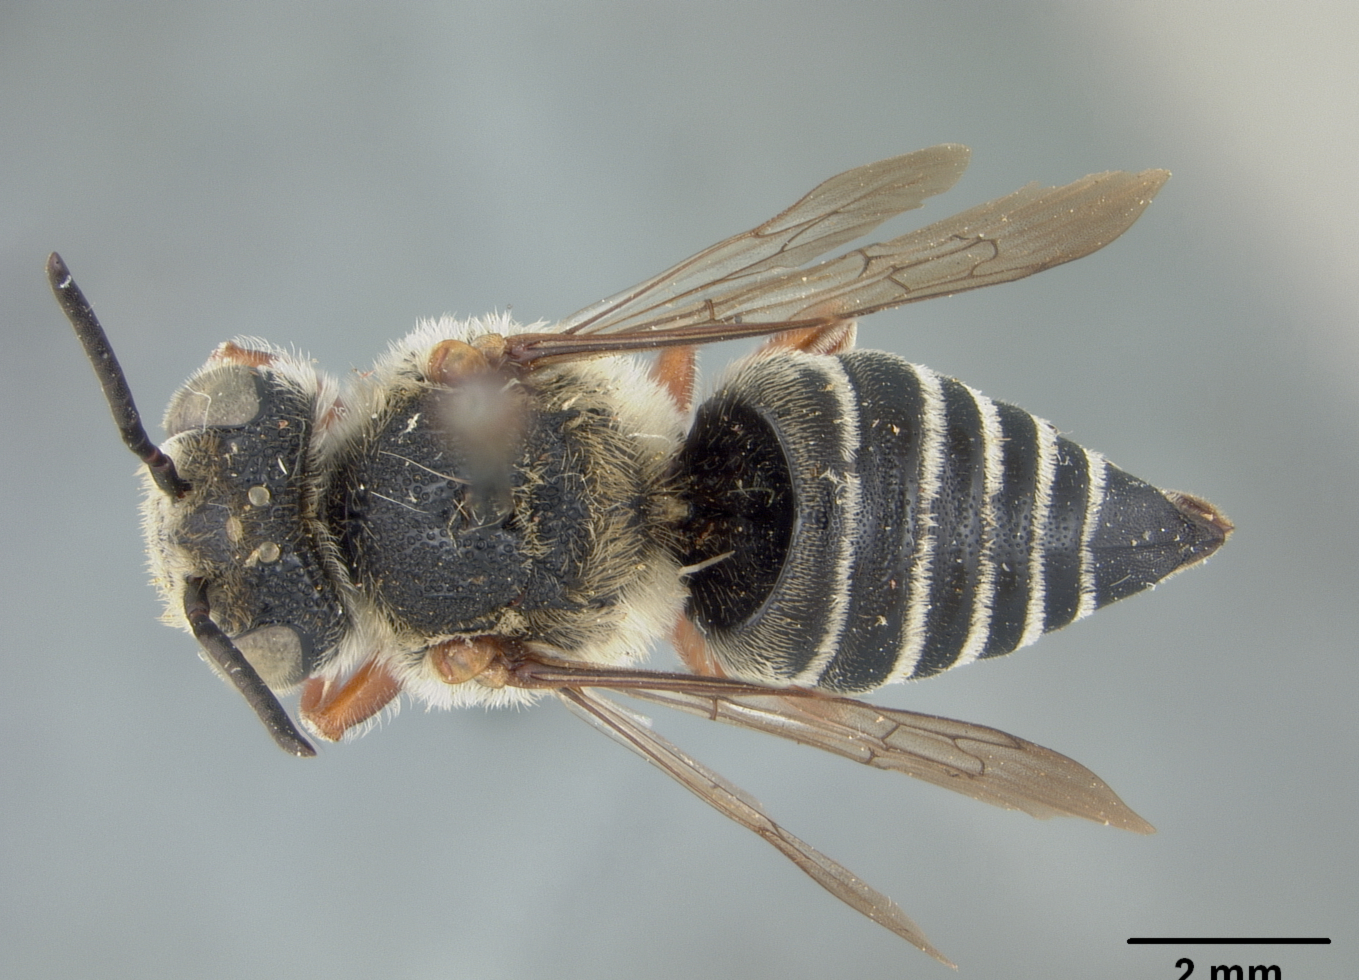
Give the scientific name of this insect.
Coelioxys sculptifrons
